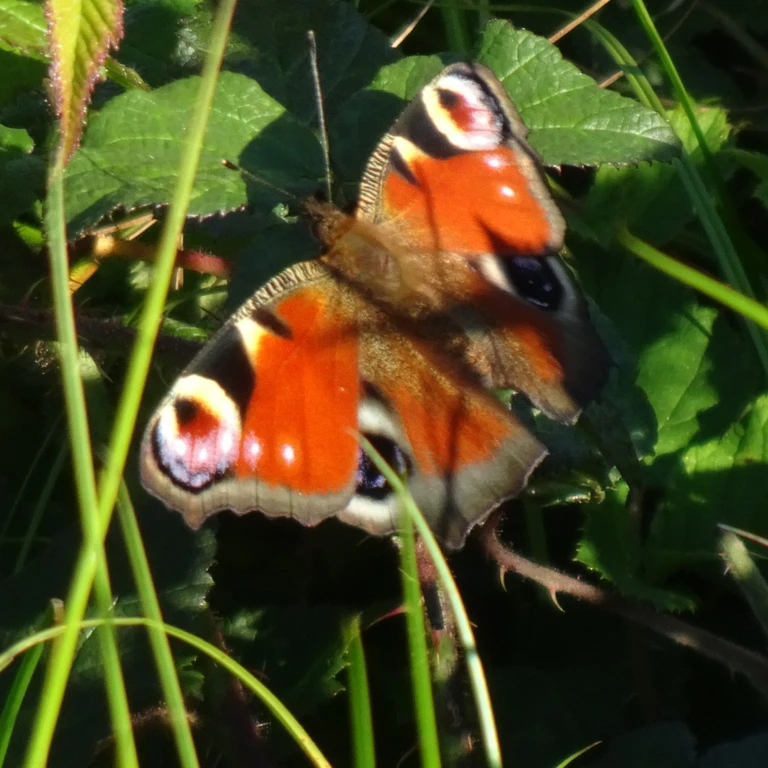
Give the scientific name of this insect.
Aglais io
